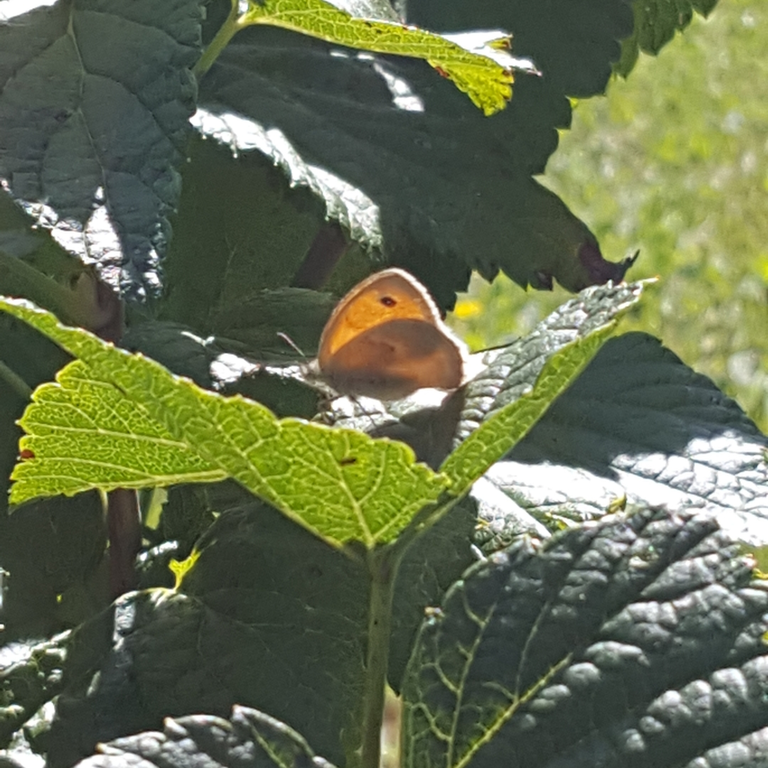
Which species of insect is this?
Coenonympha pamphilus
